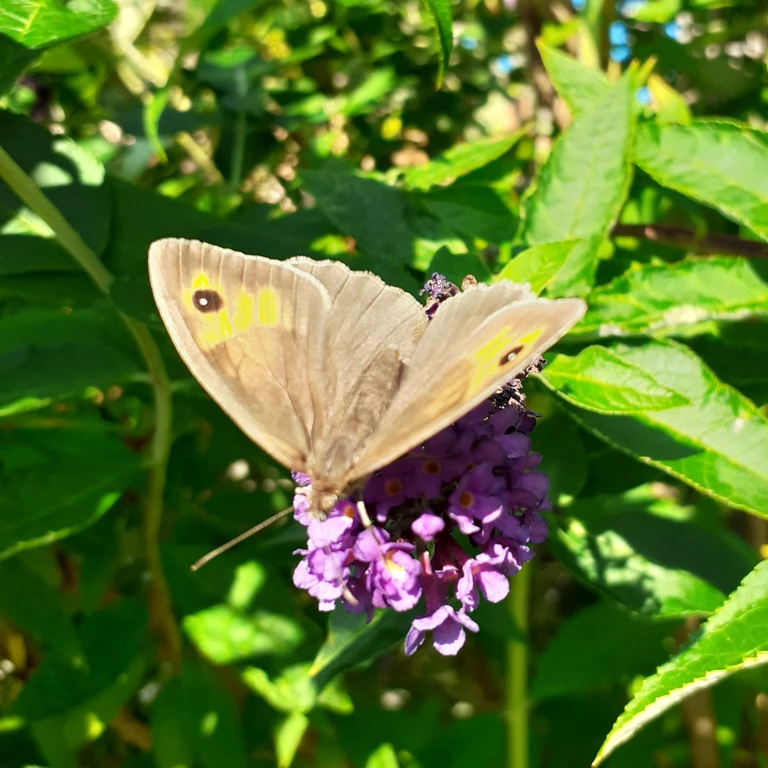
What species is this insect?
Maniola jurtina
